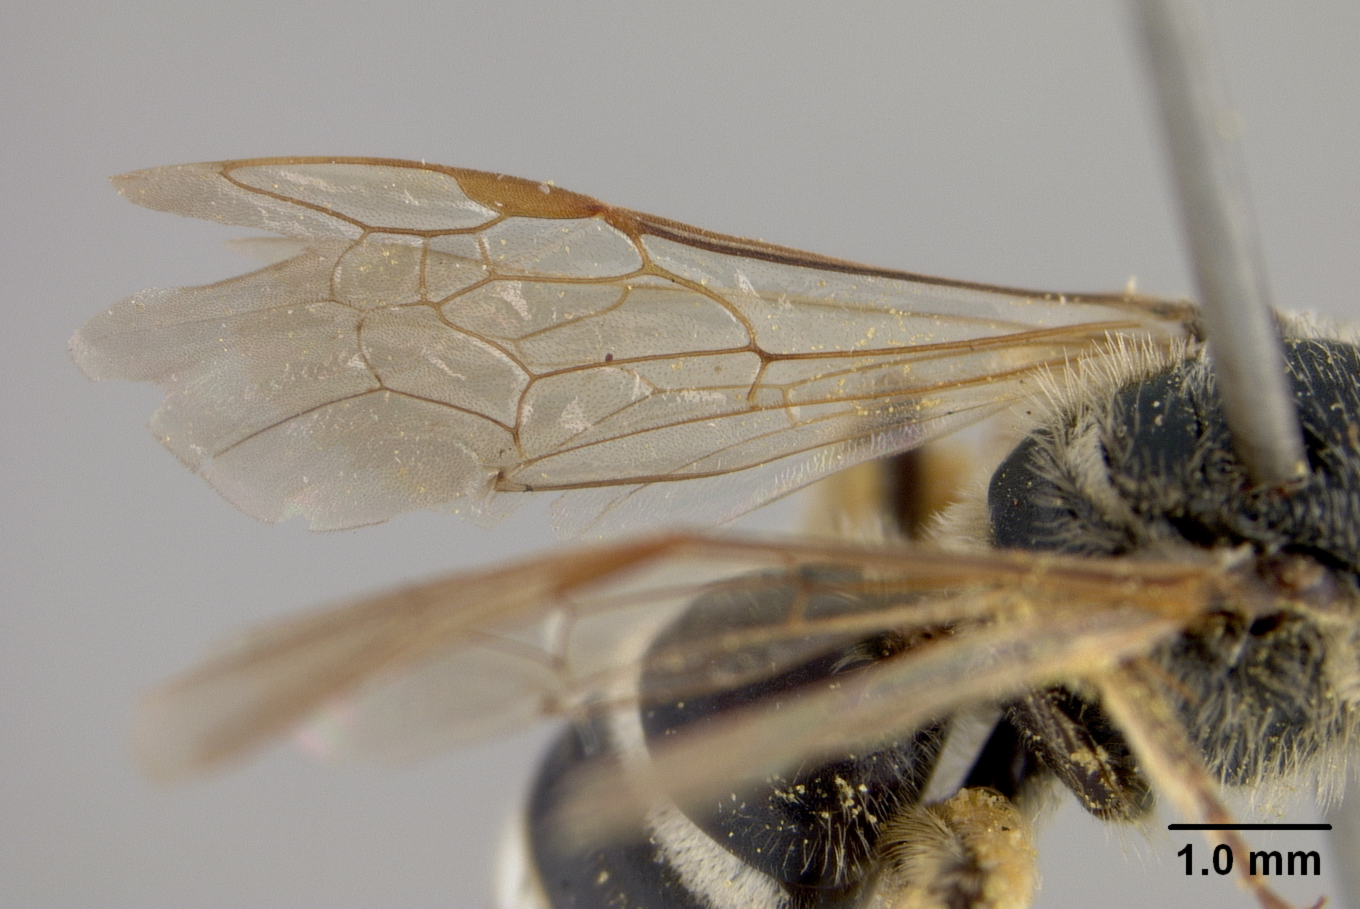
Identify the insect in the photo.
Lasioglossum paraforbesii
